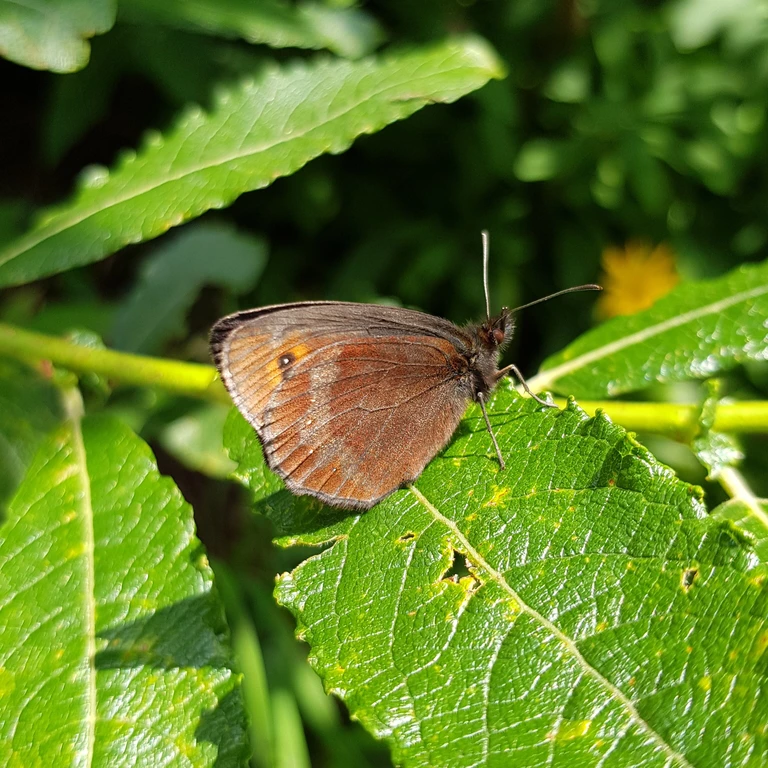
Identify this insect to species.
Erebia aethiops
